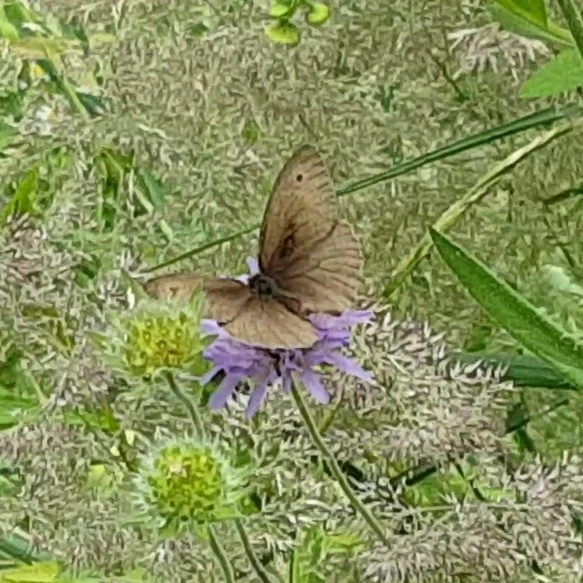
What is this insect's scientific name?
Maniola jurtina
